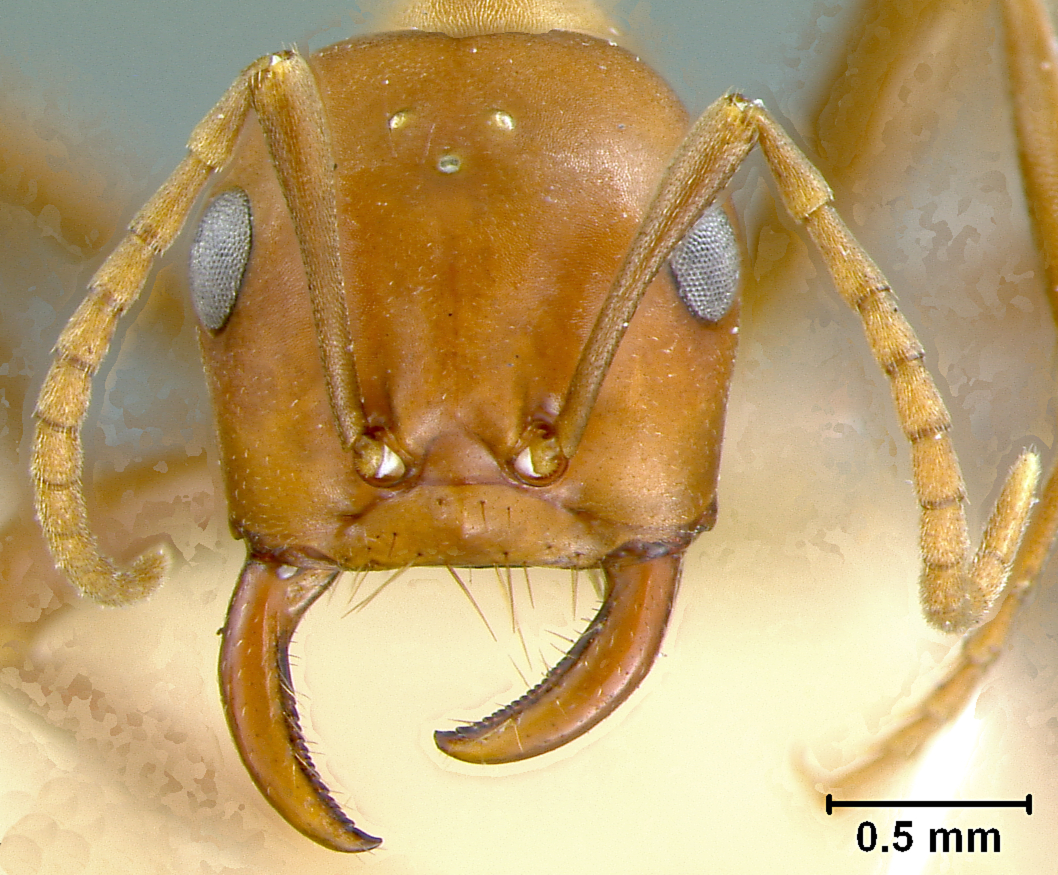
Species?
Polyergus rufescens
